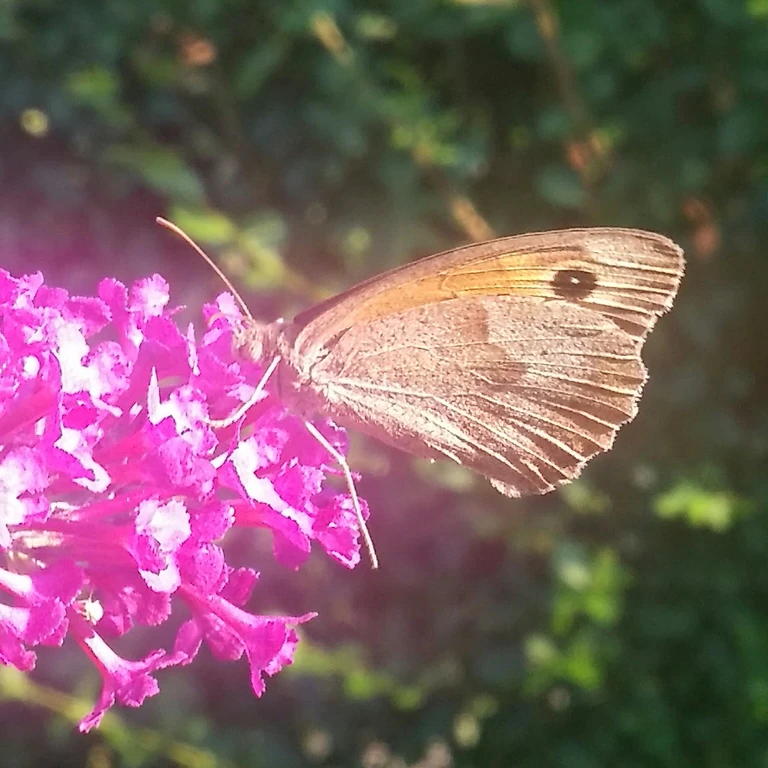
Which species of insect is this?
Maniola jurtina
